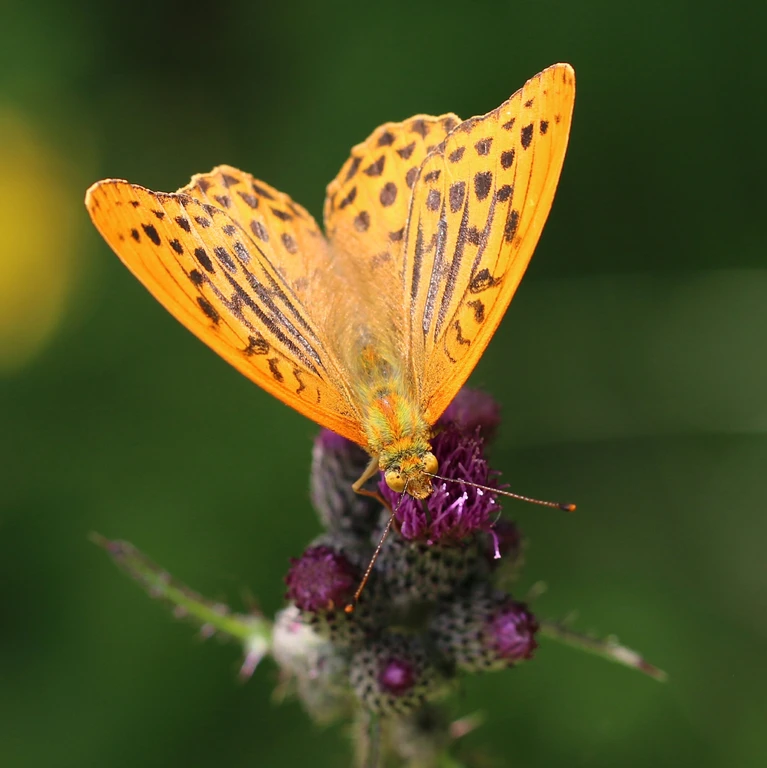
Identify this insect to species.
Argynnis paphia
